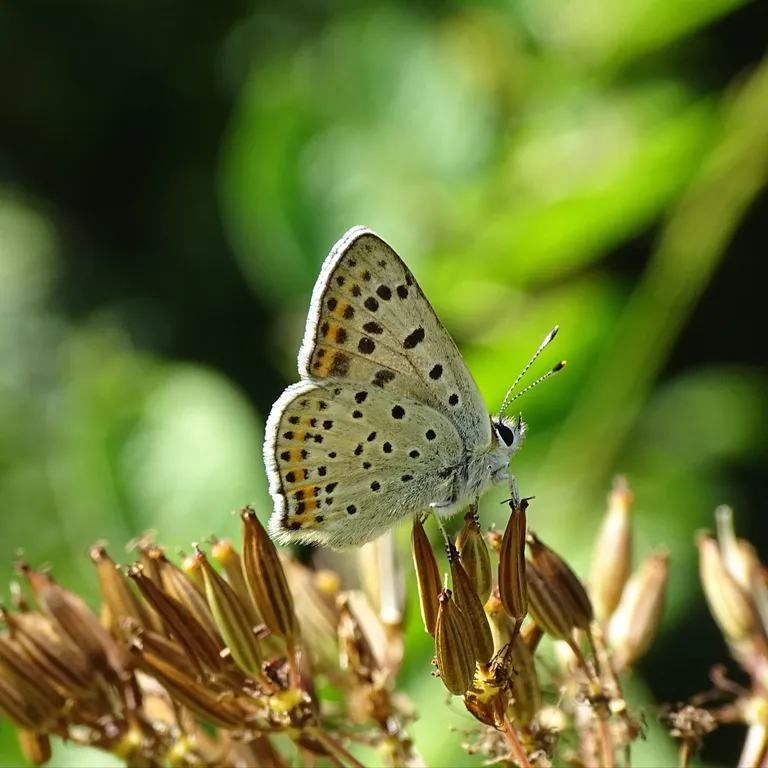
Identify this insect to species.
Lycaena tityrus (also Loweia tityrus)
